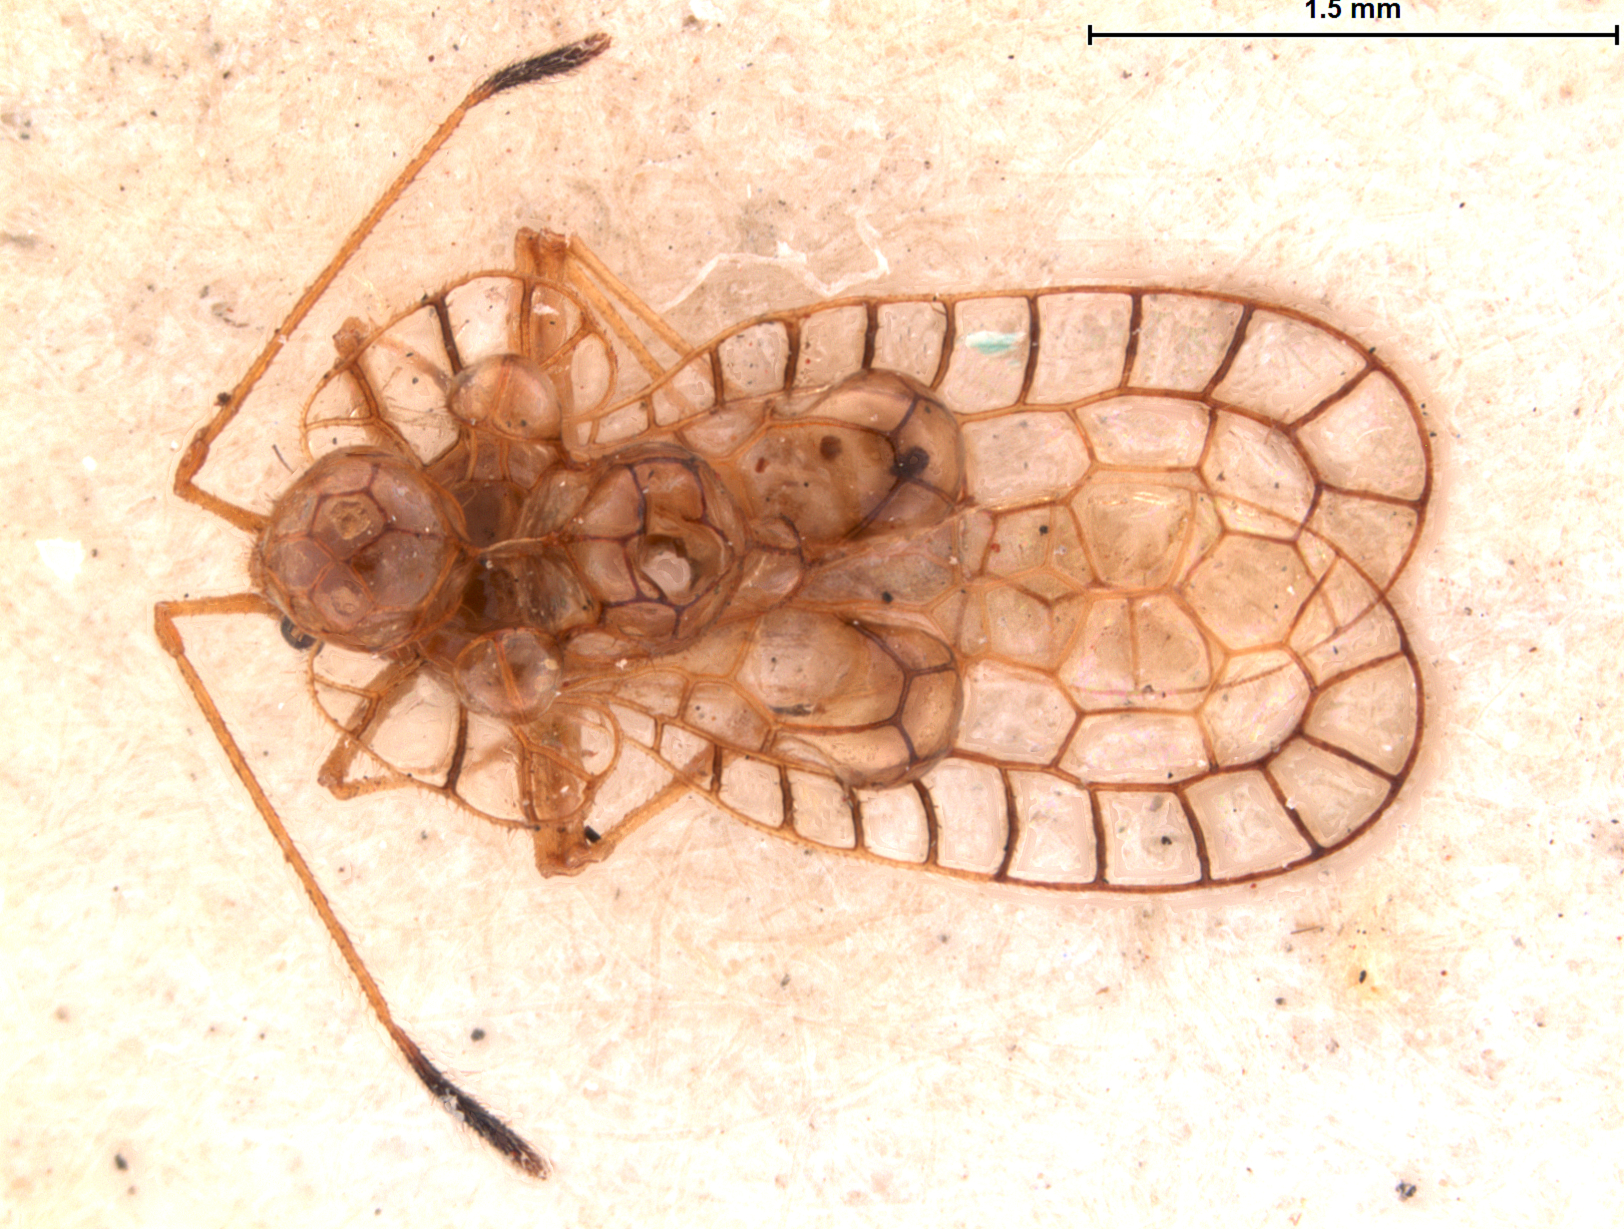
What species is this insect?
Habrochila iolana
